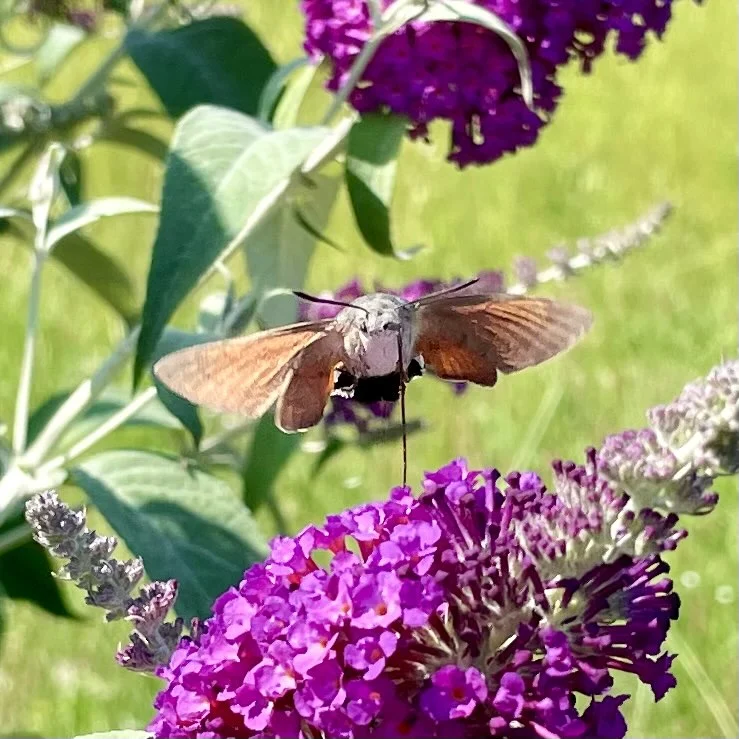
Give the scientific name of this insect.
Macroglossum stellatarum
